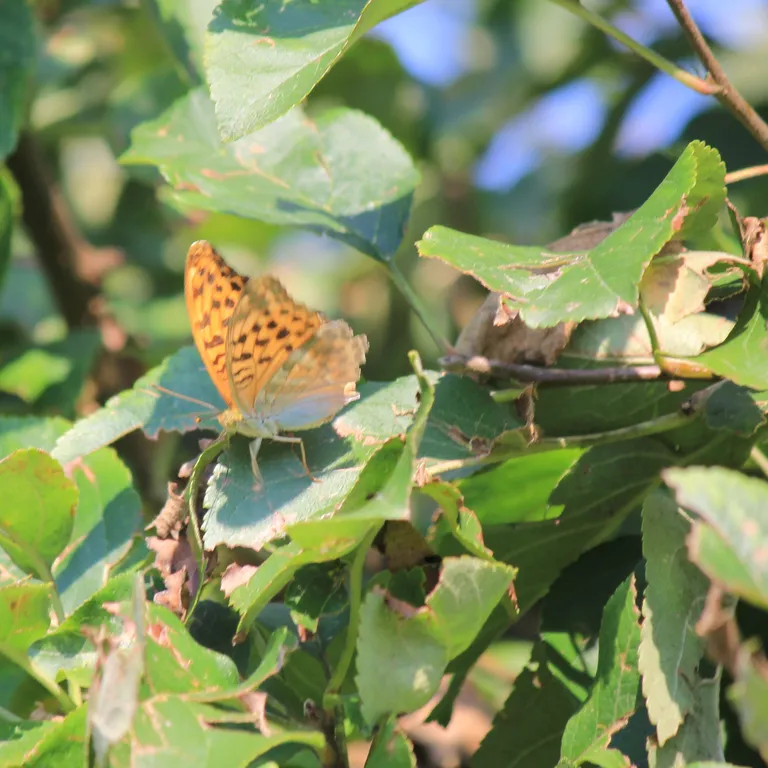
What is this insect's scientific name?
Argynnis paphia
